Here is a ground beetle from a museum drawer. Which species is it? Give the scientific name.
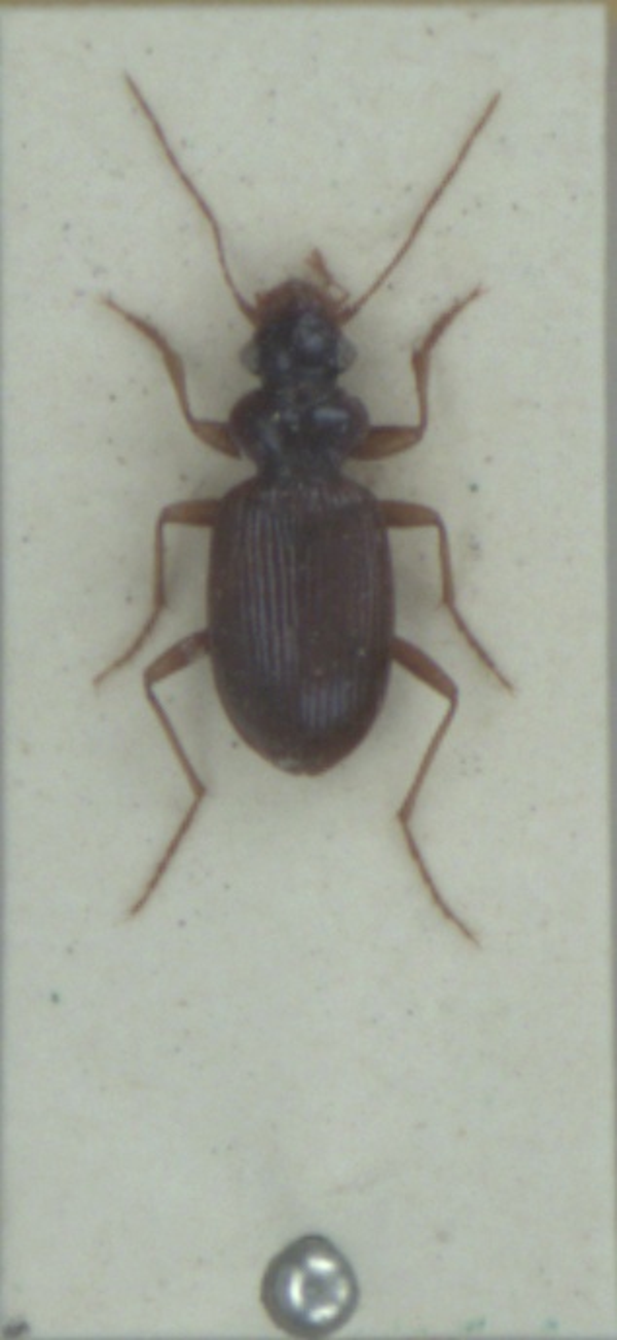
Leistus fulvibarbis
